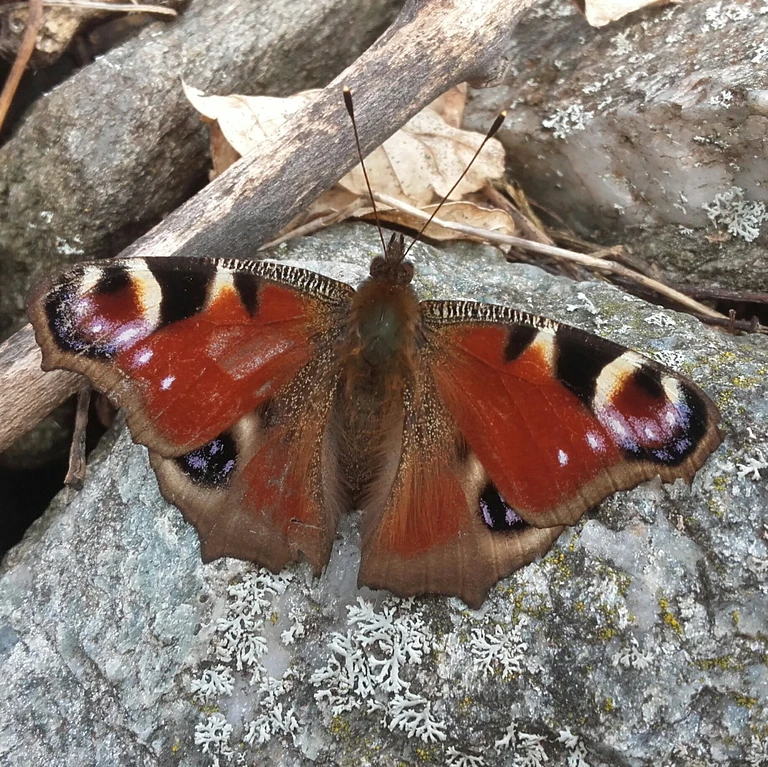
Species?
Aglais io
